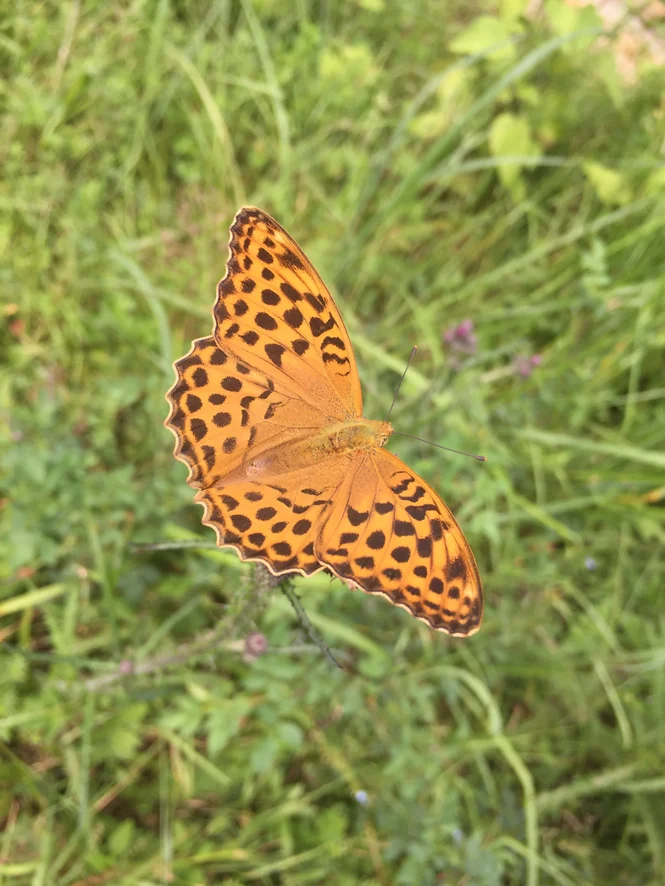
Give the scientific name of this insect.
Argynnis paphia
